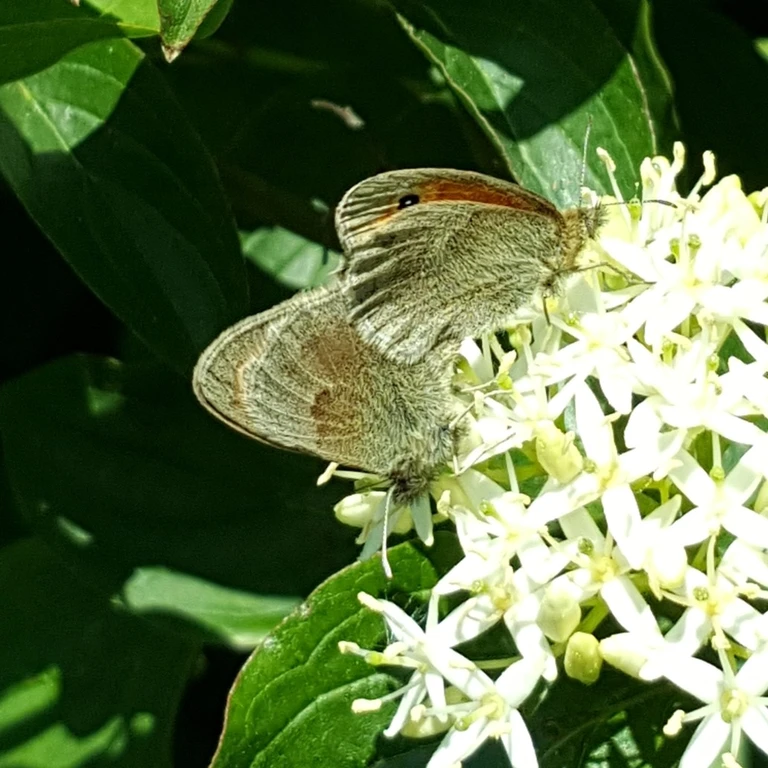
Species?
Coenonympha pamphilus
